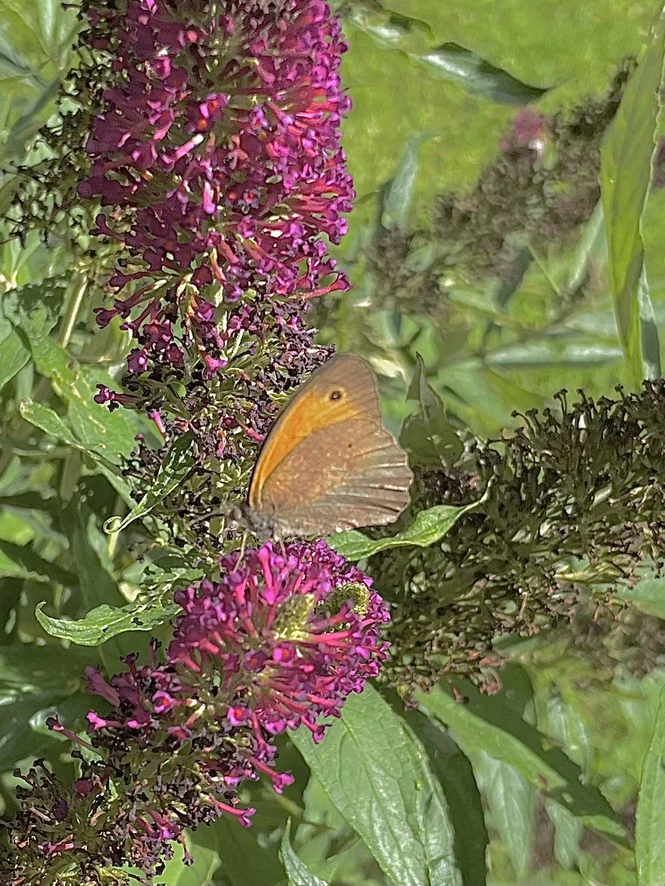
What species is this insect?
Maniola jurtina
